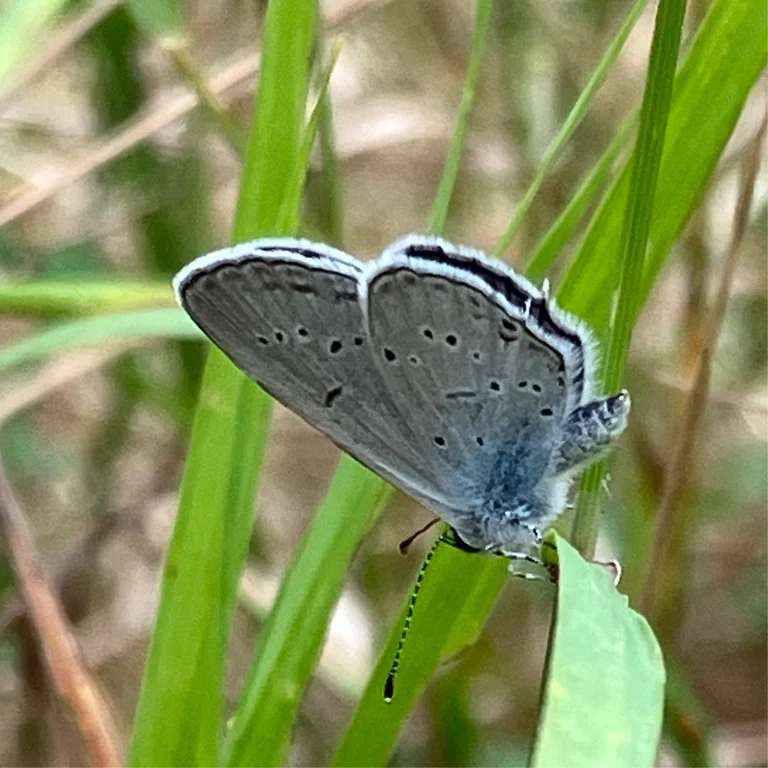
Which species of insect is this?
Cupido decolorata (also Elkalyce decolorata)
